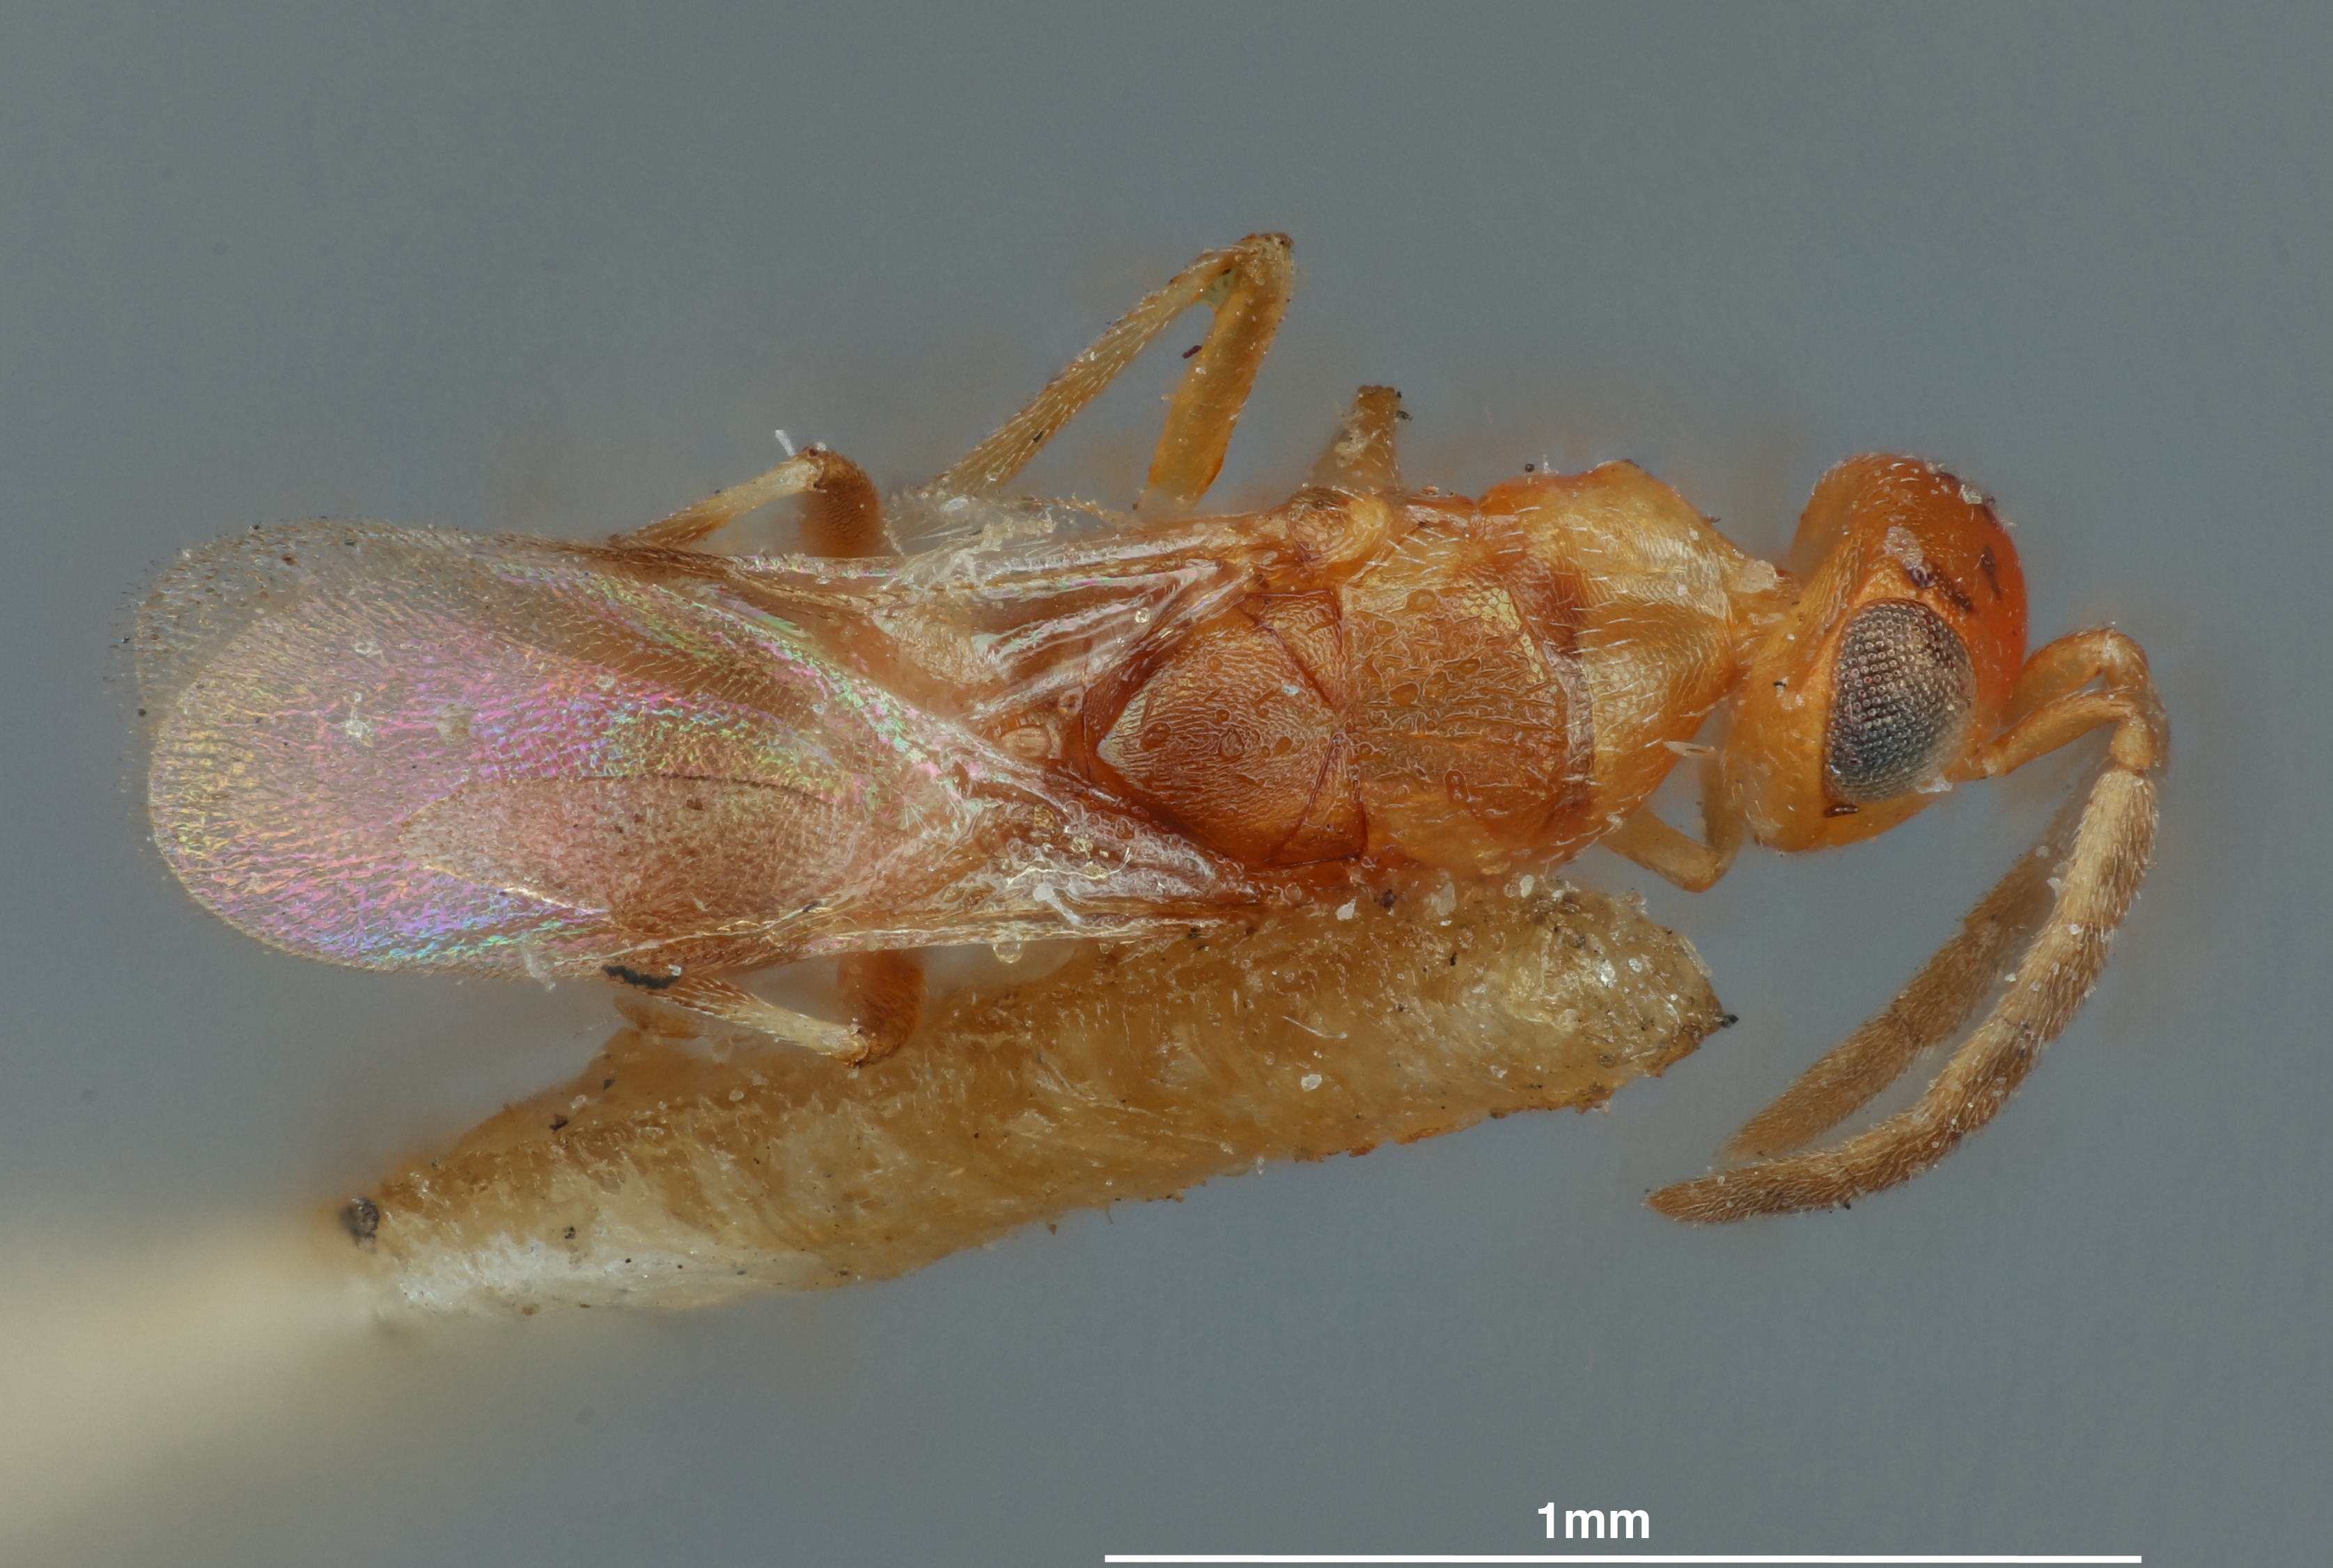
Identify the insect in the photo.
Meromyzobia flava
